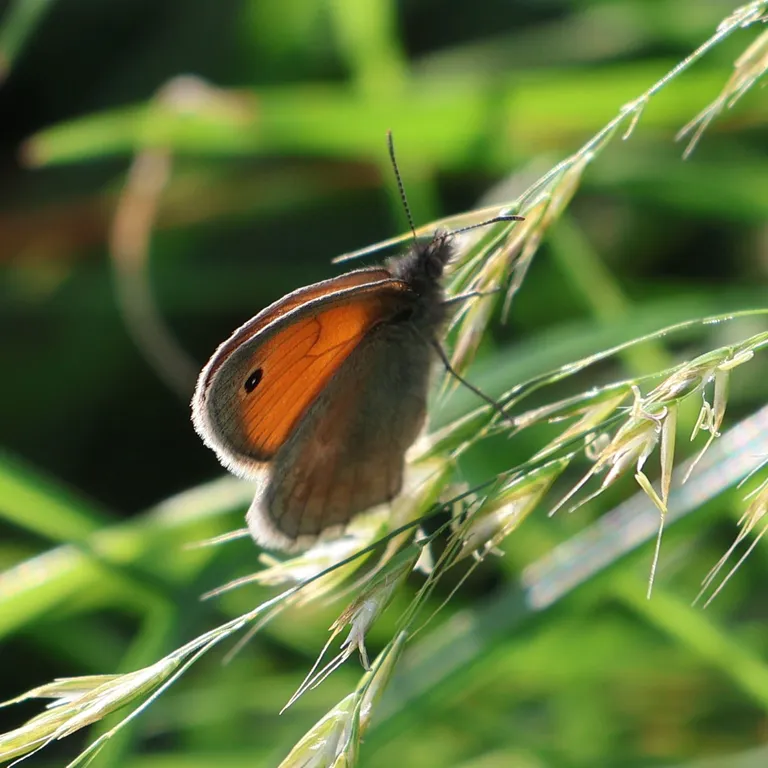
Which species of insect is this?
Coenonympha pamphilus
